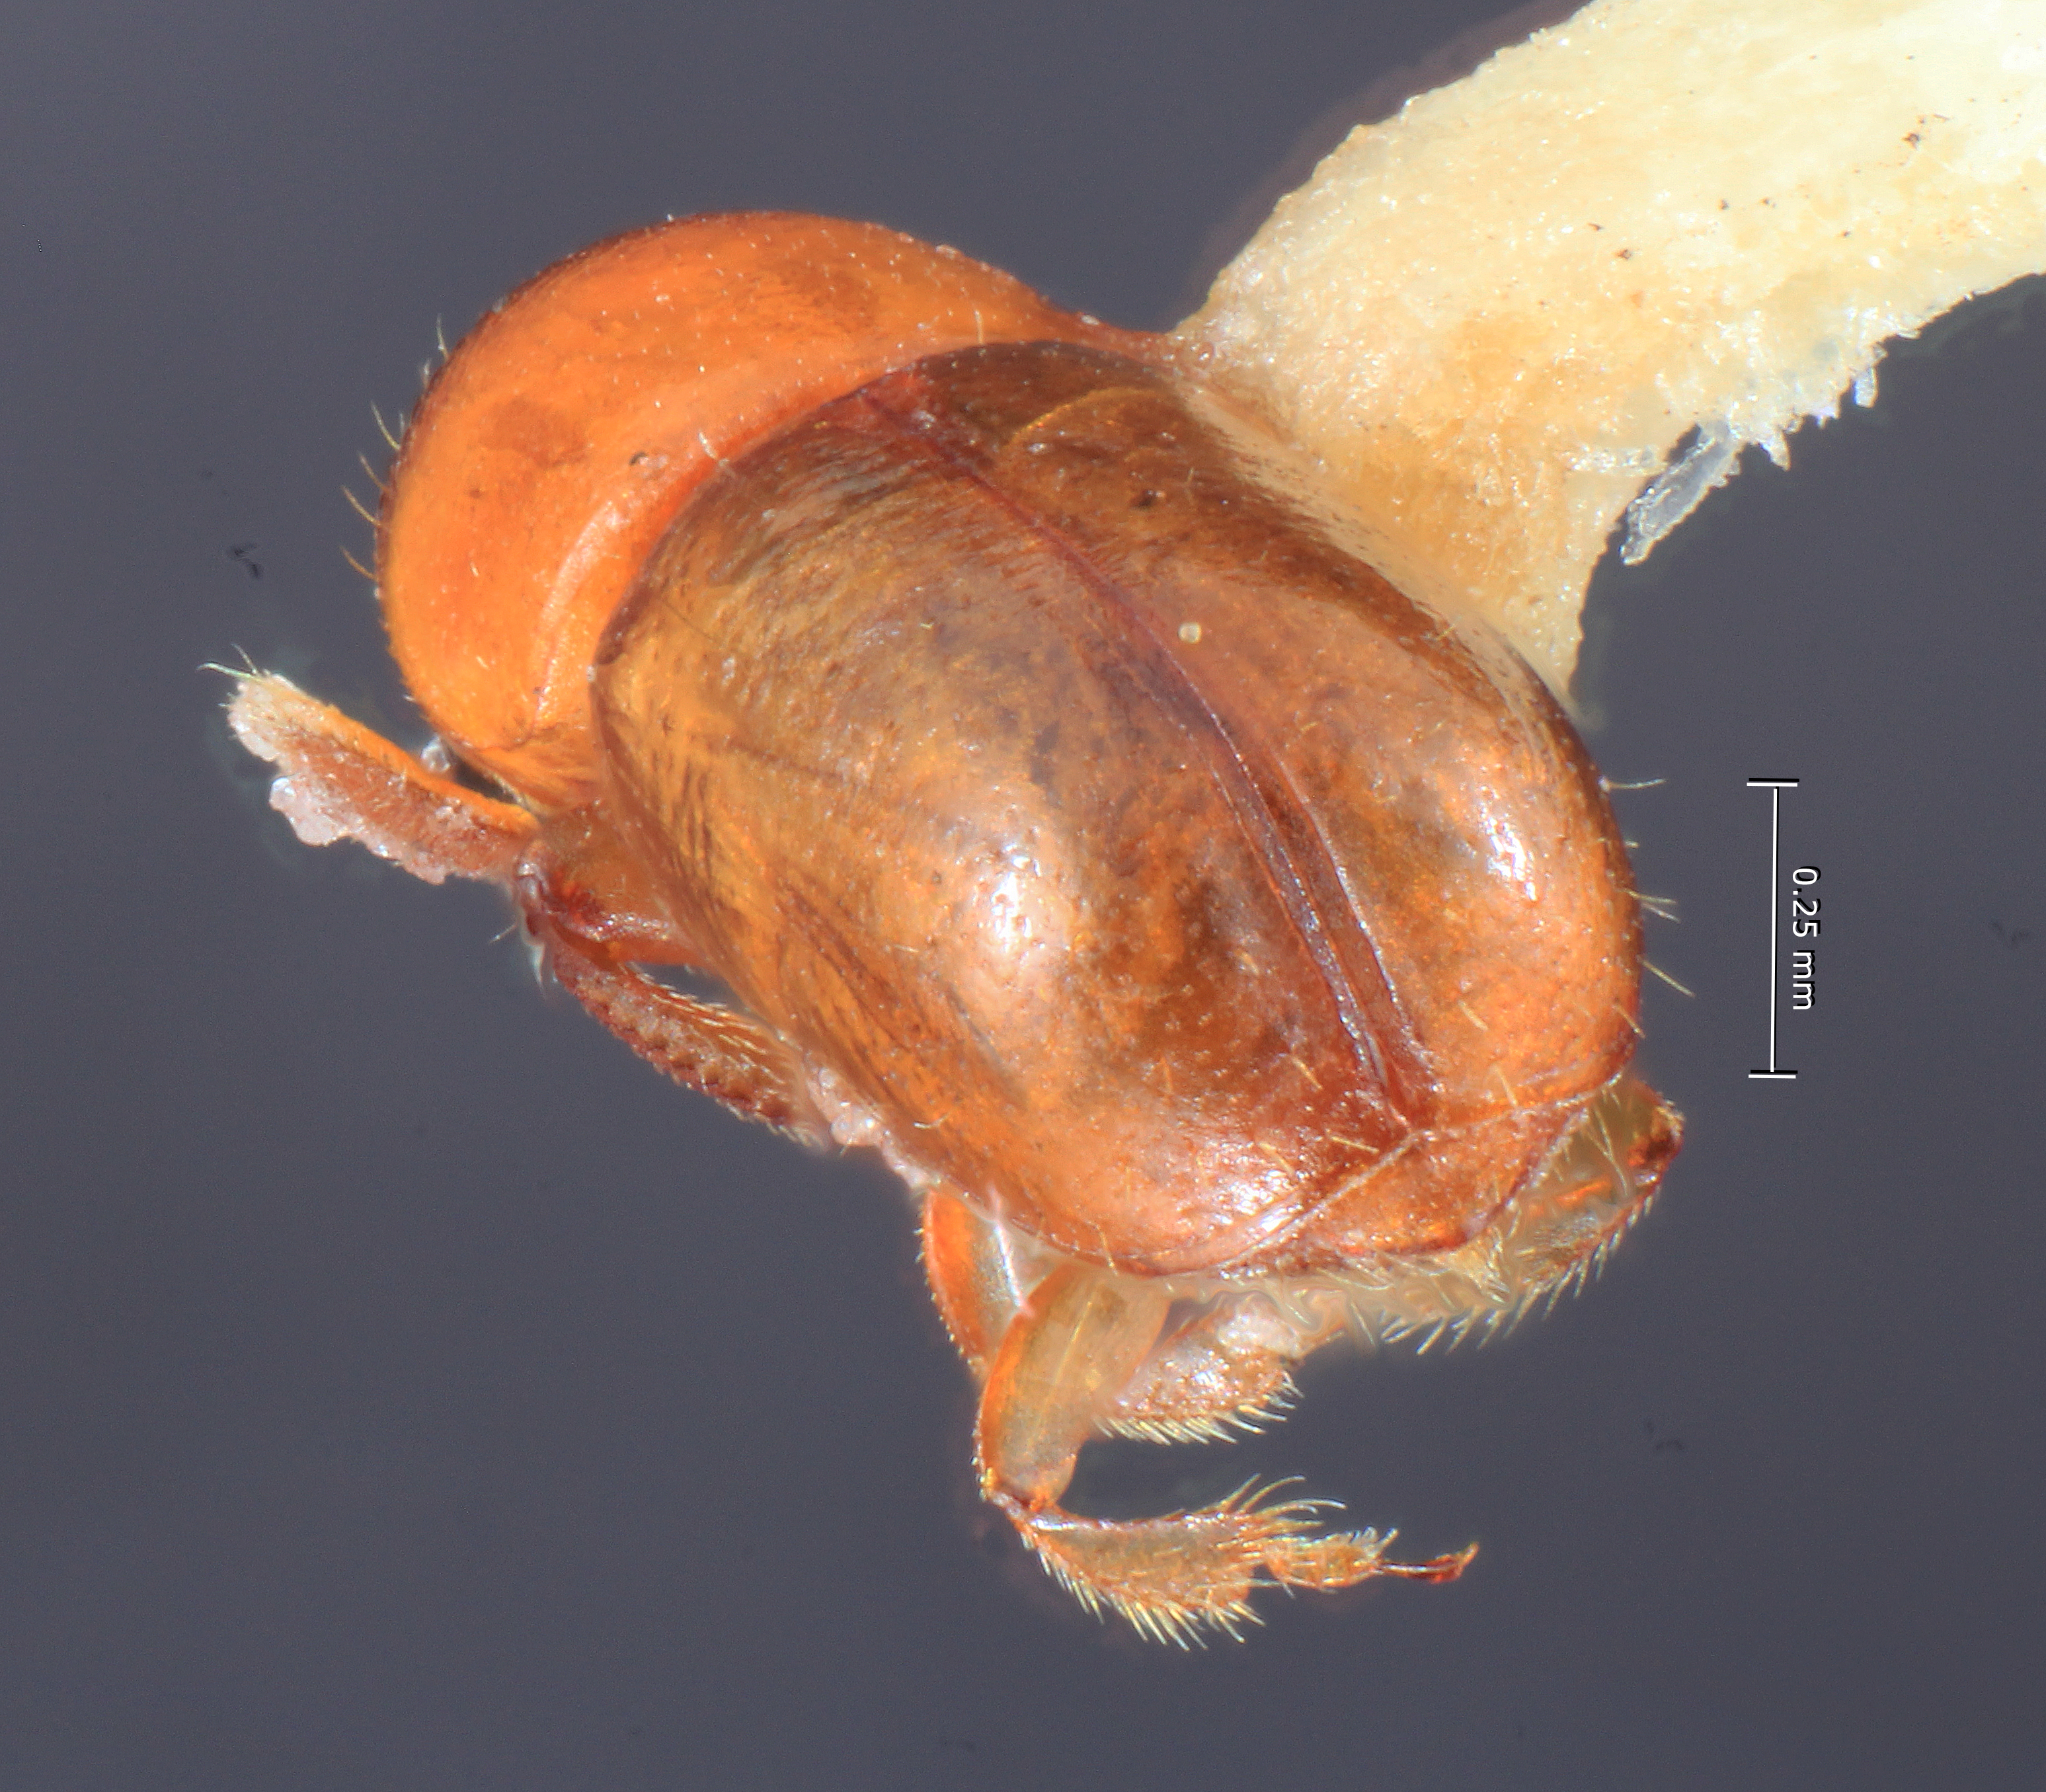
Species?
Corthylocurus aguacatensis
